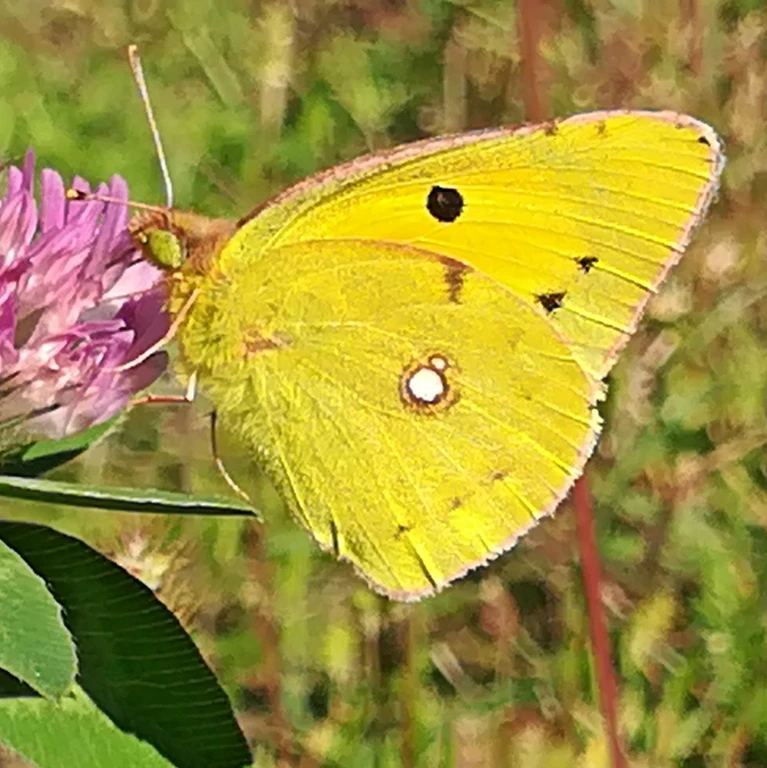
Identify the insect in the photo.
Colias croceus
